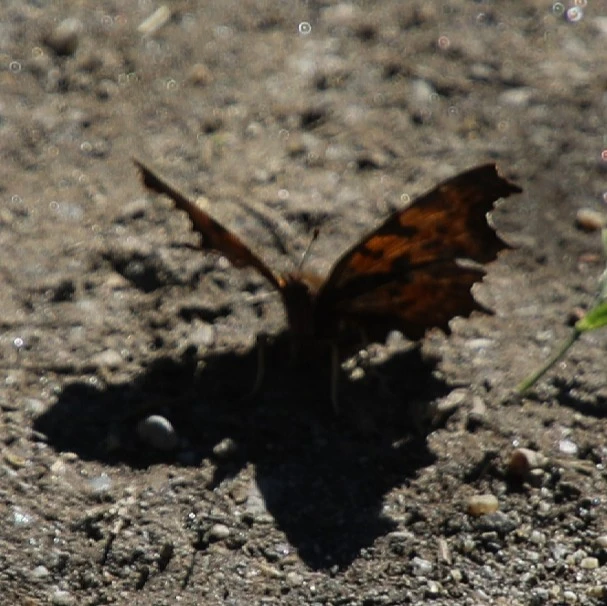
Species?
Polygonia c-album
